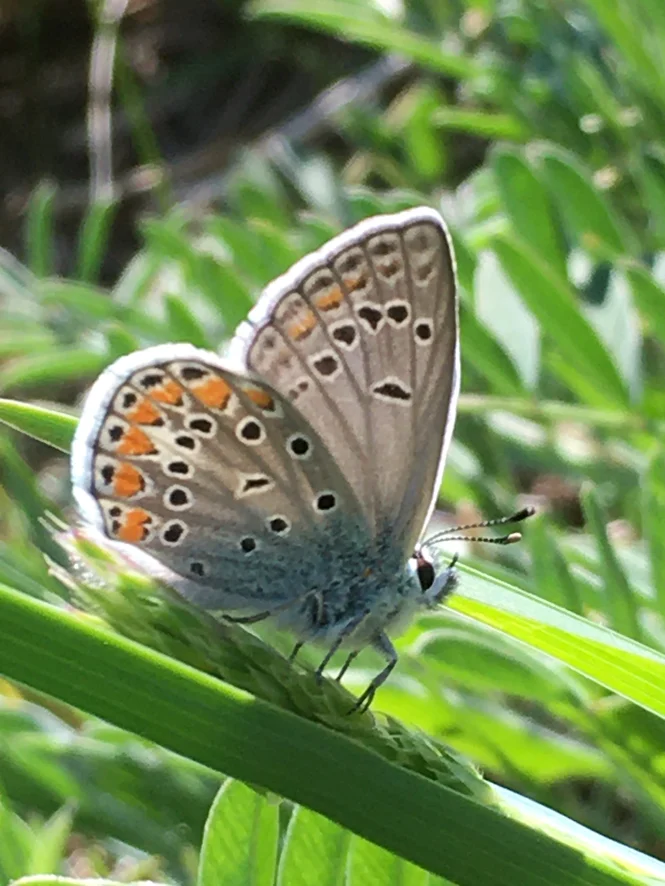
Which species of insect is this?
Polyommatus thersites
